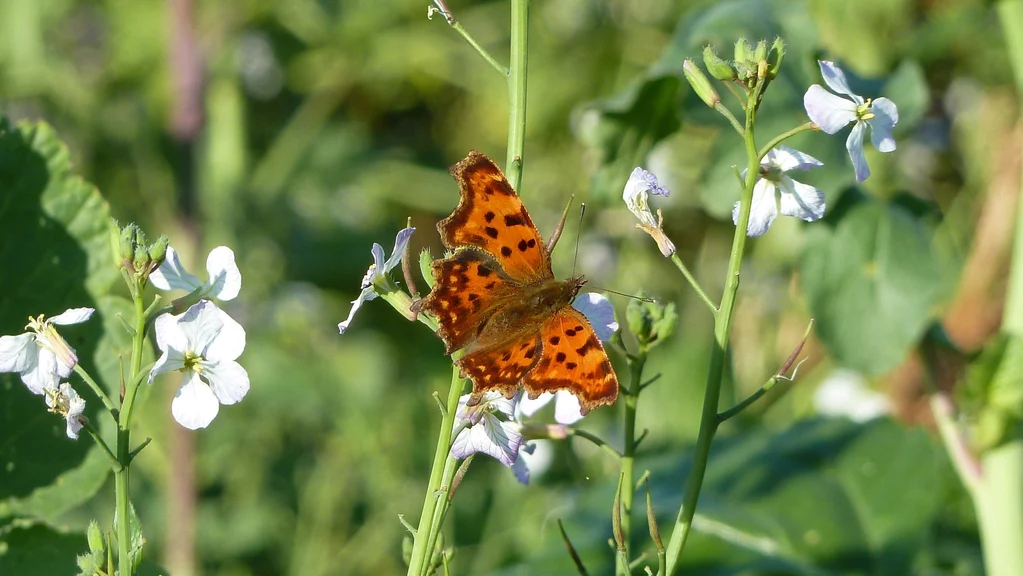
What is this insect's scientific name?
Polygonia c-album
